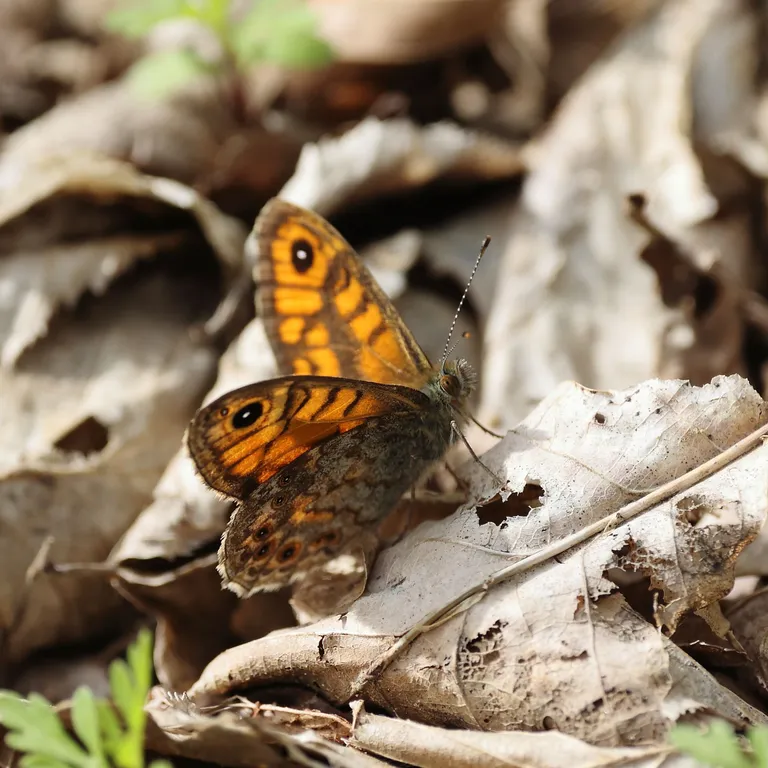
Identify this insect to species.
Lasiommata megera (also Pararge megera)
